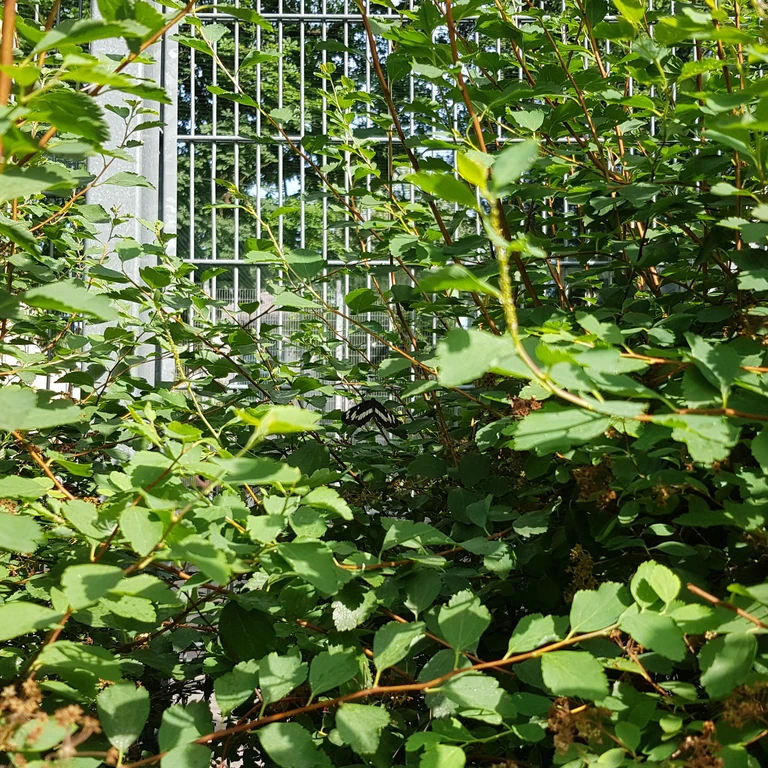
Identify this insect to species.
Neptis rivularis
